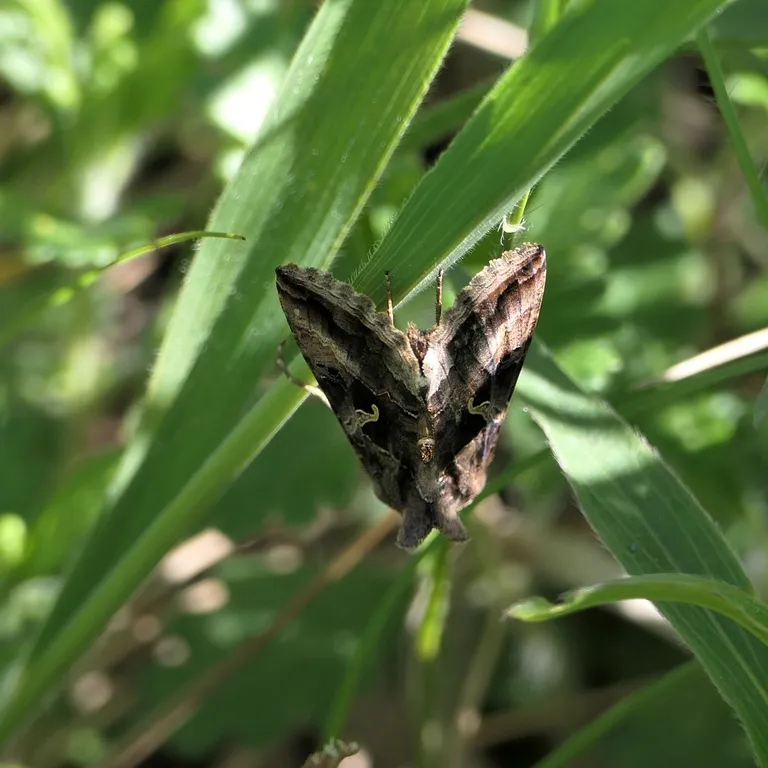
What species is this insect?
Autographa gamma
